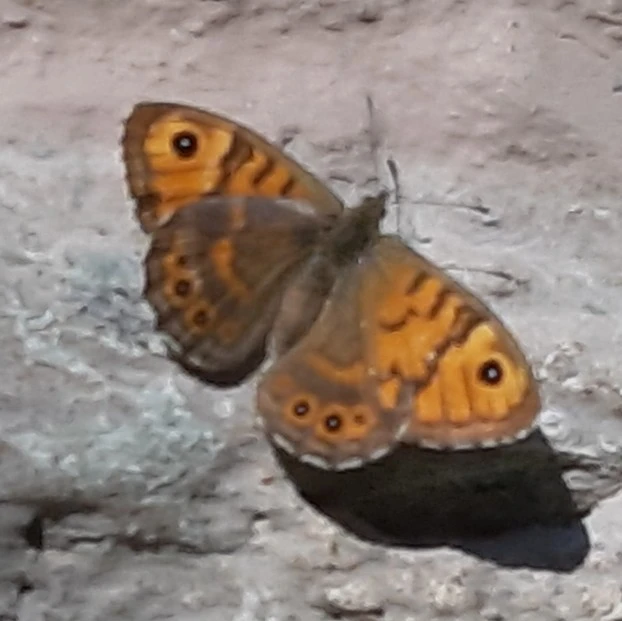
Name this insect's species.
Lasiommata megera (also Pararge megera)
